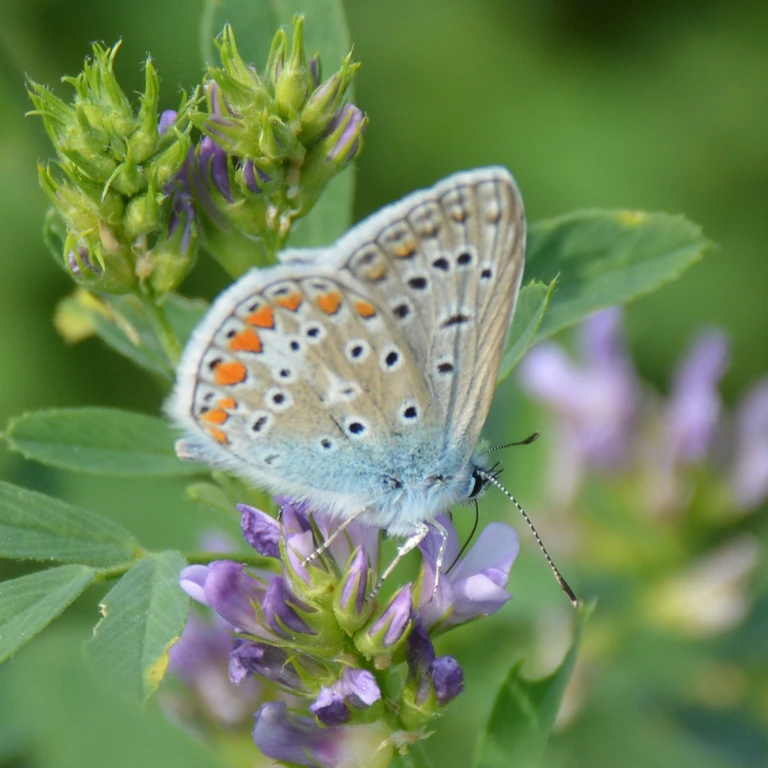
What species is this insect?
Polyommatus icarus
